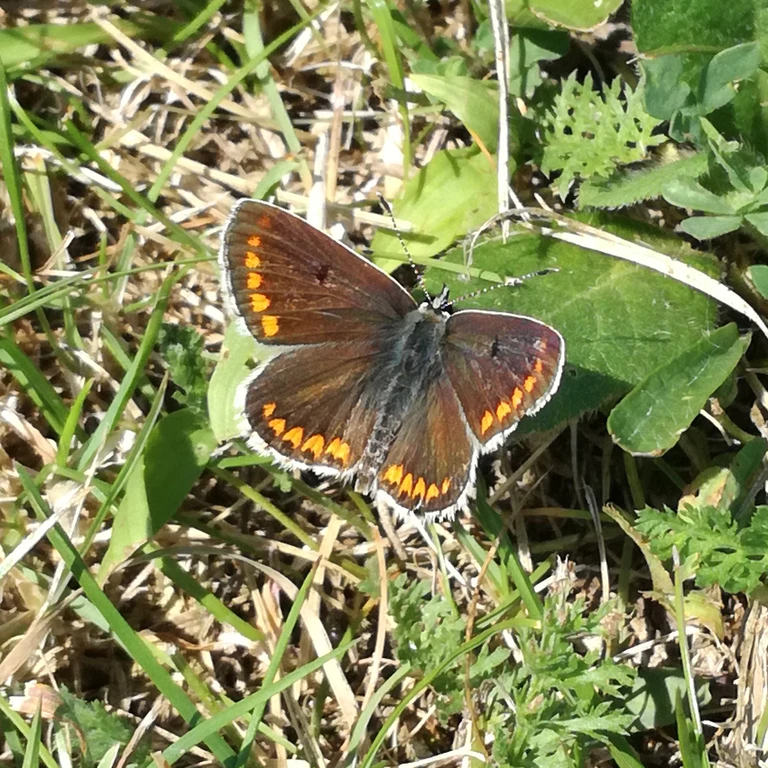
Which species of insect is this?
Aricia agestis/artaxerxes
